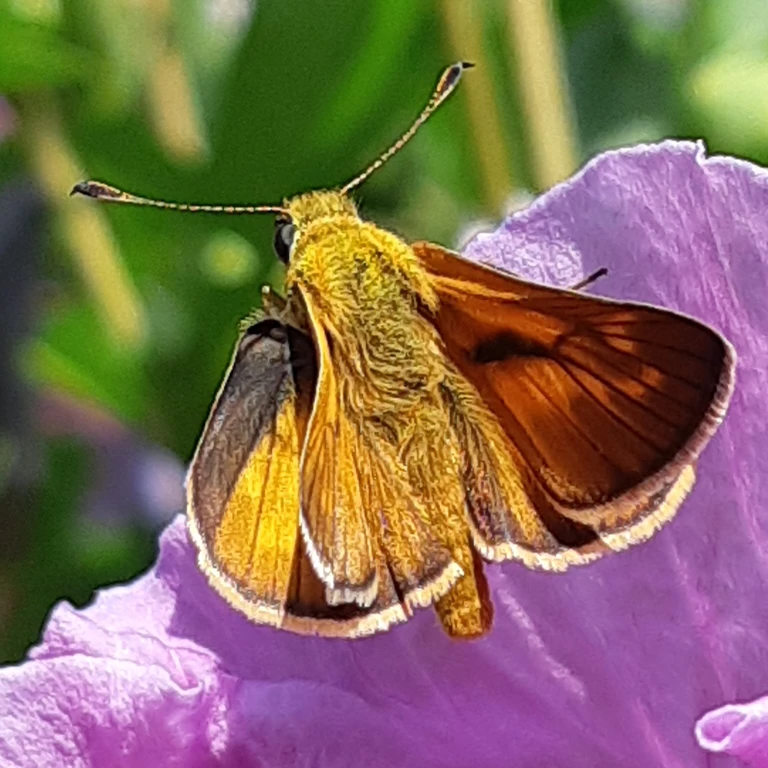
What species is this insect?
Ochlodes sylvanus (also Ochlodes venata)
